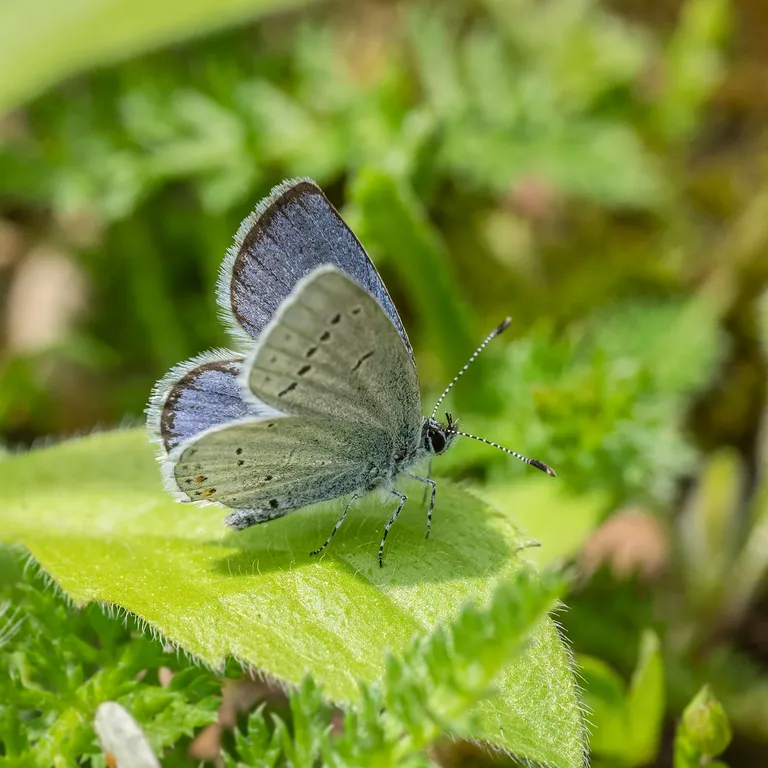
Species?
Cupido argiades (also Elkalyce argiades)
